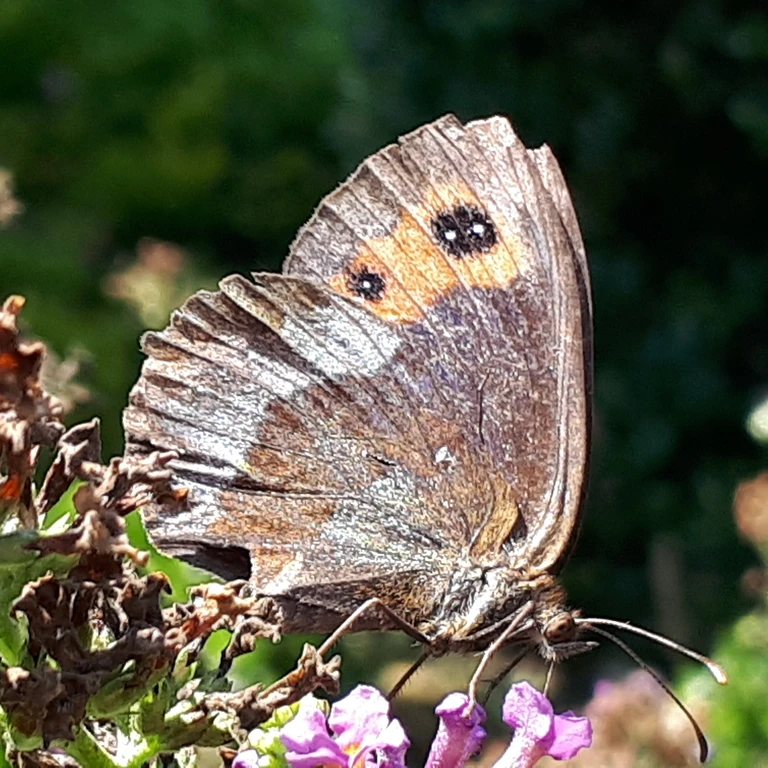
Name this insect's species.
Erebia aethiops
